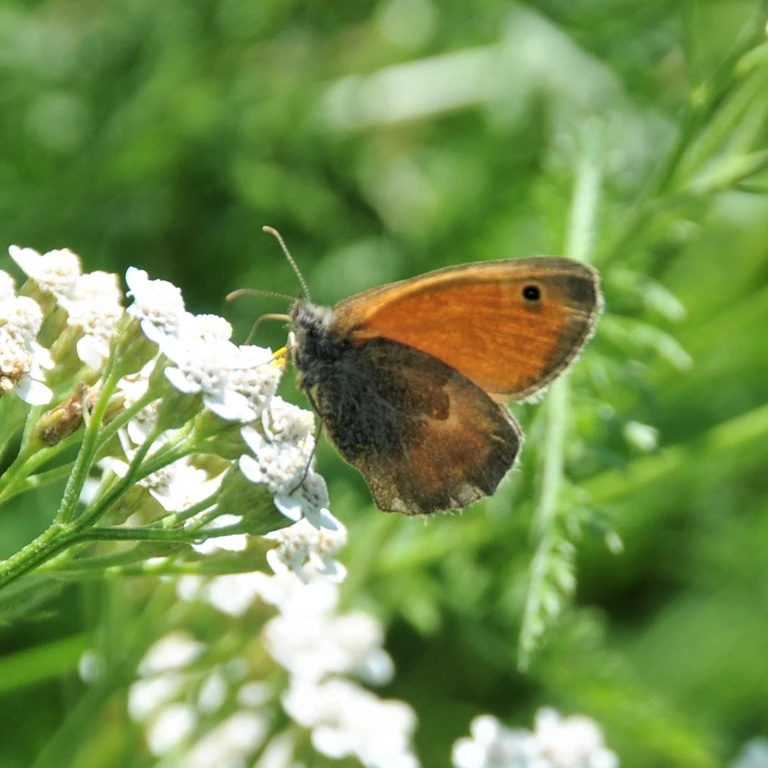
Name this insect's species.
Coenonympha pamphilus
